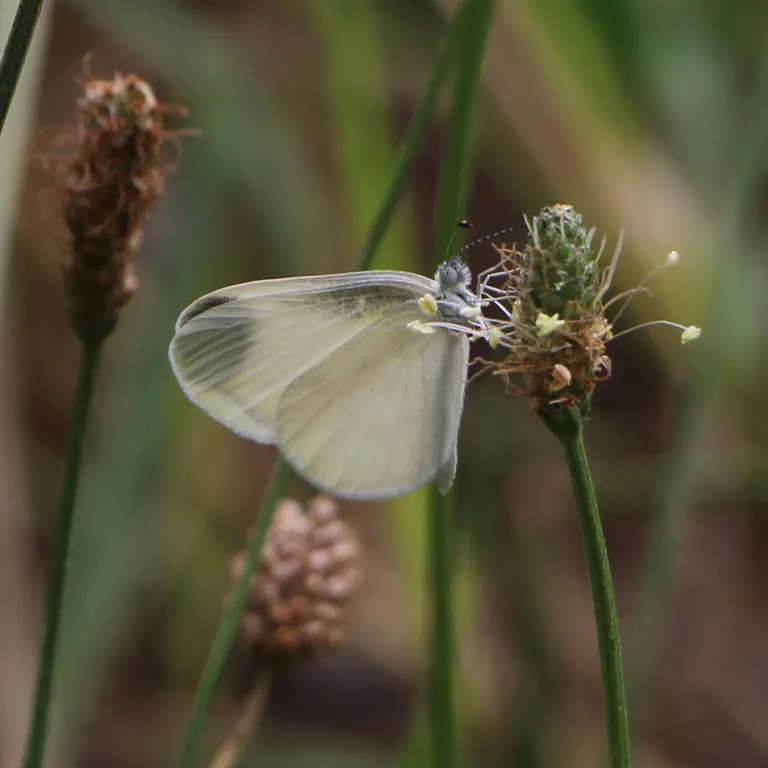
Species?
Leptidea sinapis/juvernica
